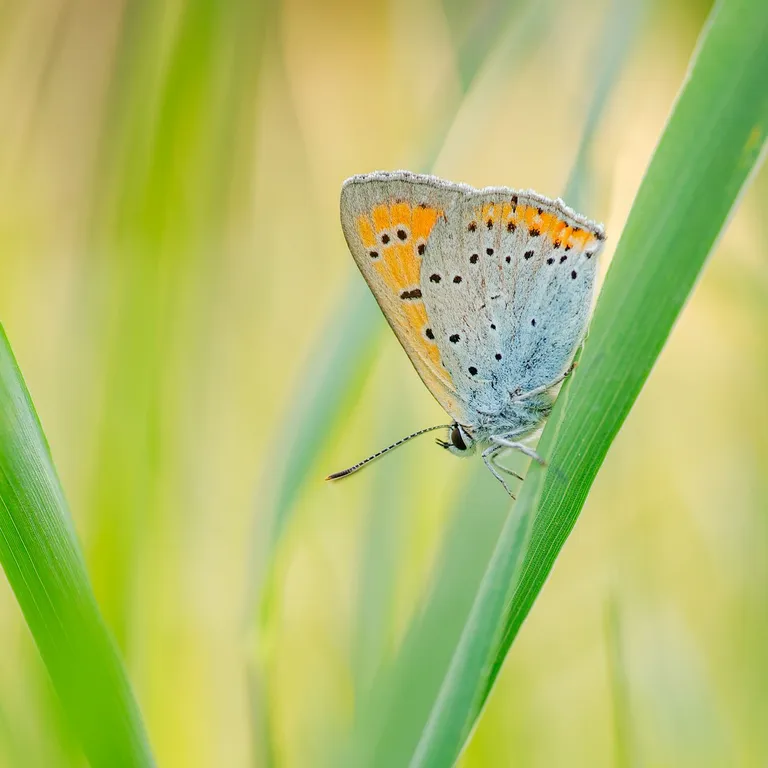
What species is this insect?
Lycaena dispar
